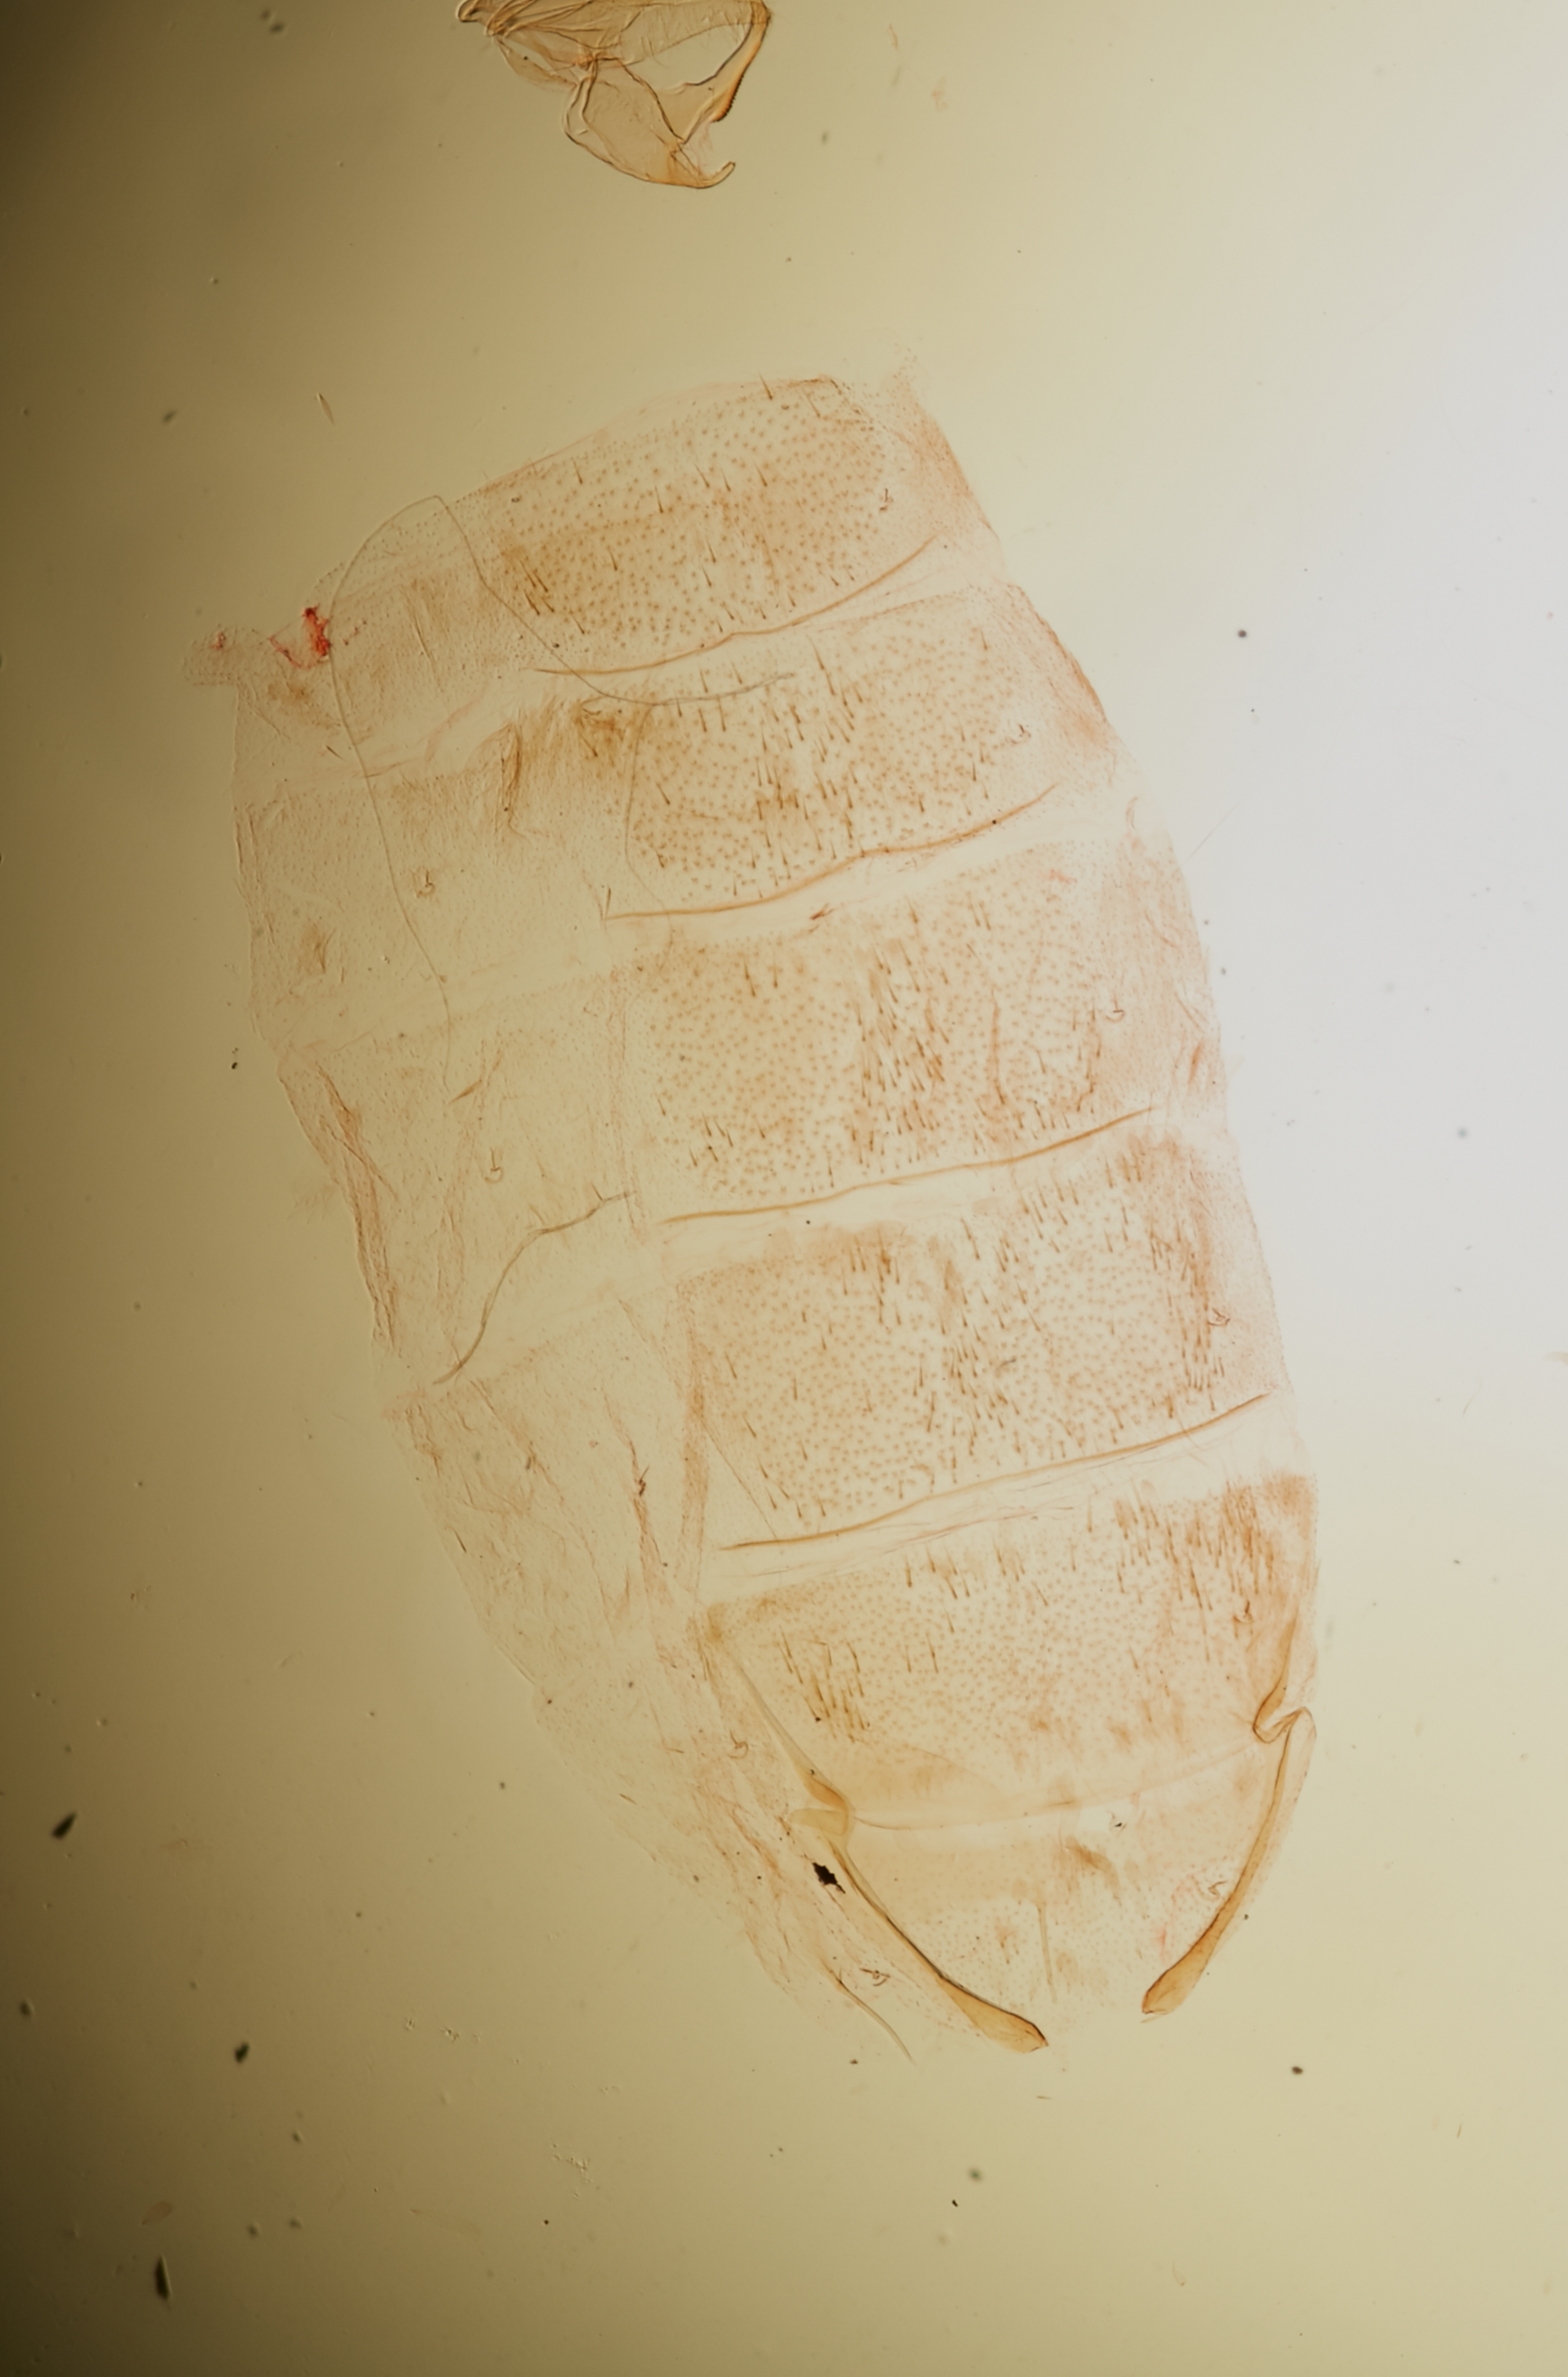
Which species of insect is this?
Elaeonoma swezeyi
